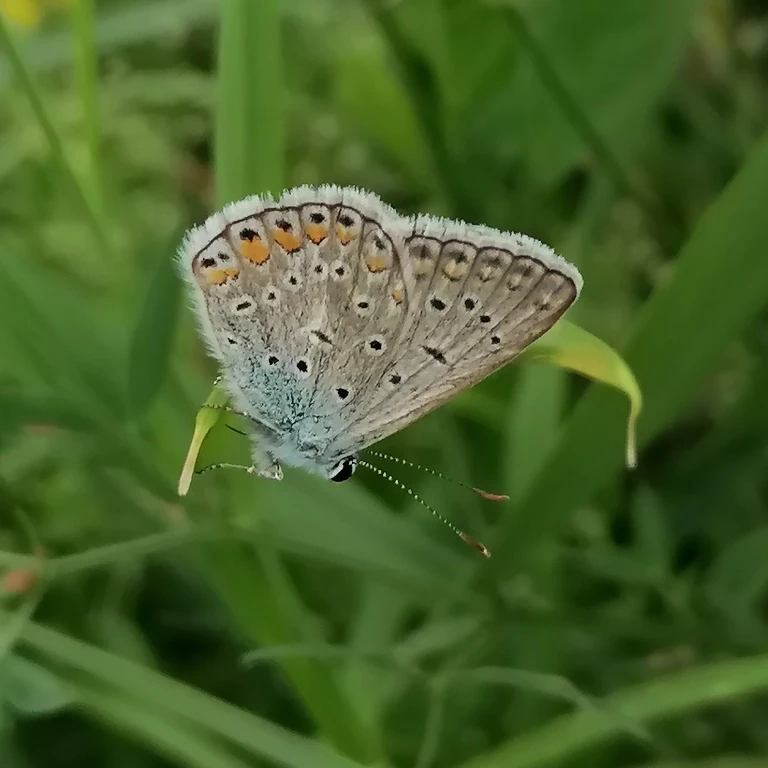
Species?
Polyommatus icarus
